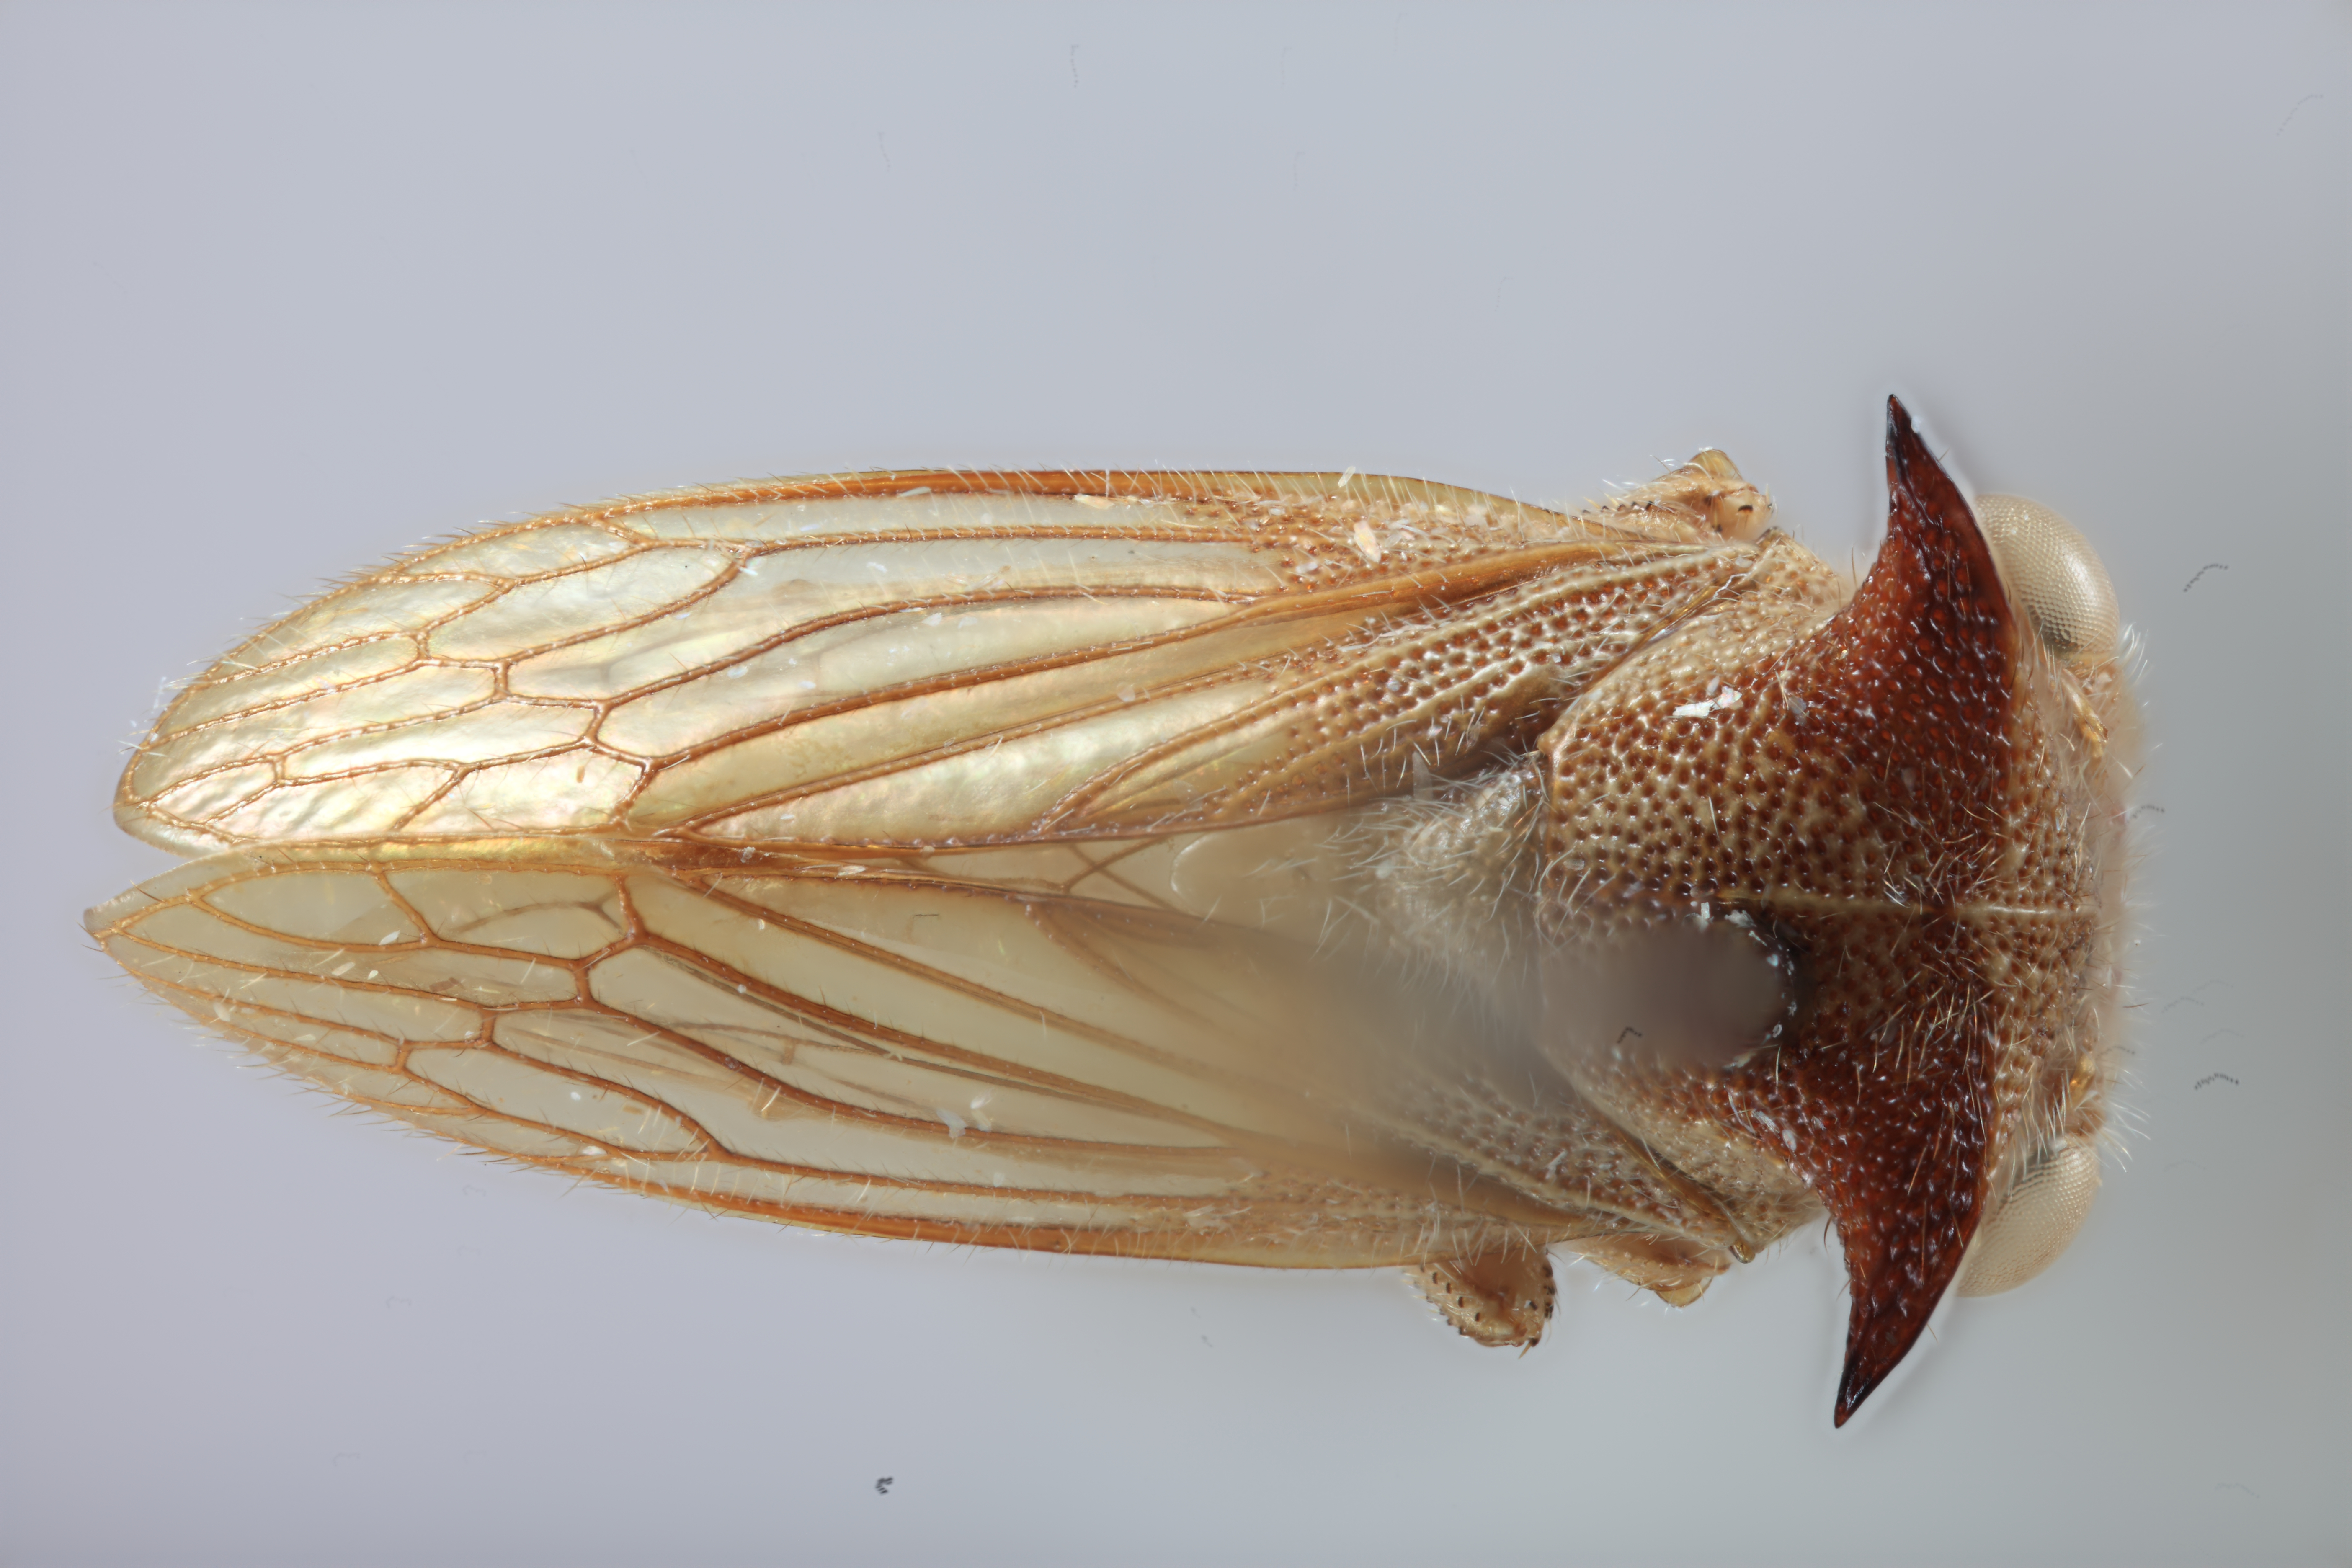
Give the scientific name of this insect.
Tolania arcuata
